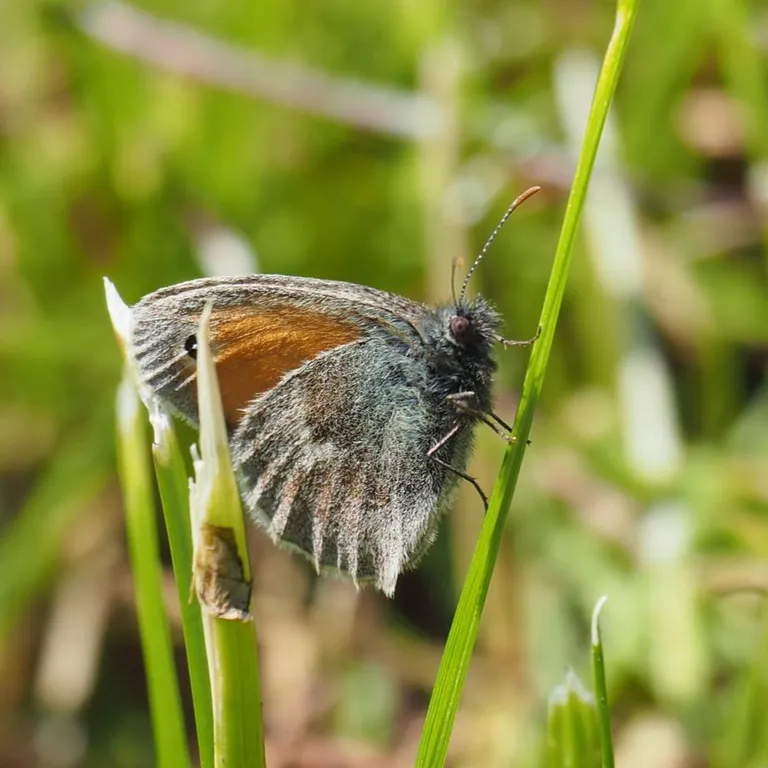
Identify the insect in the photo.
Coenonympha pamphilus
